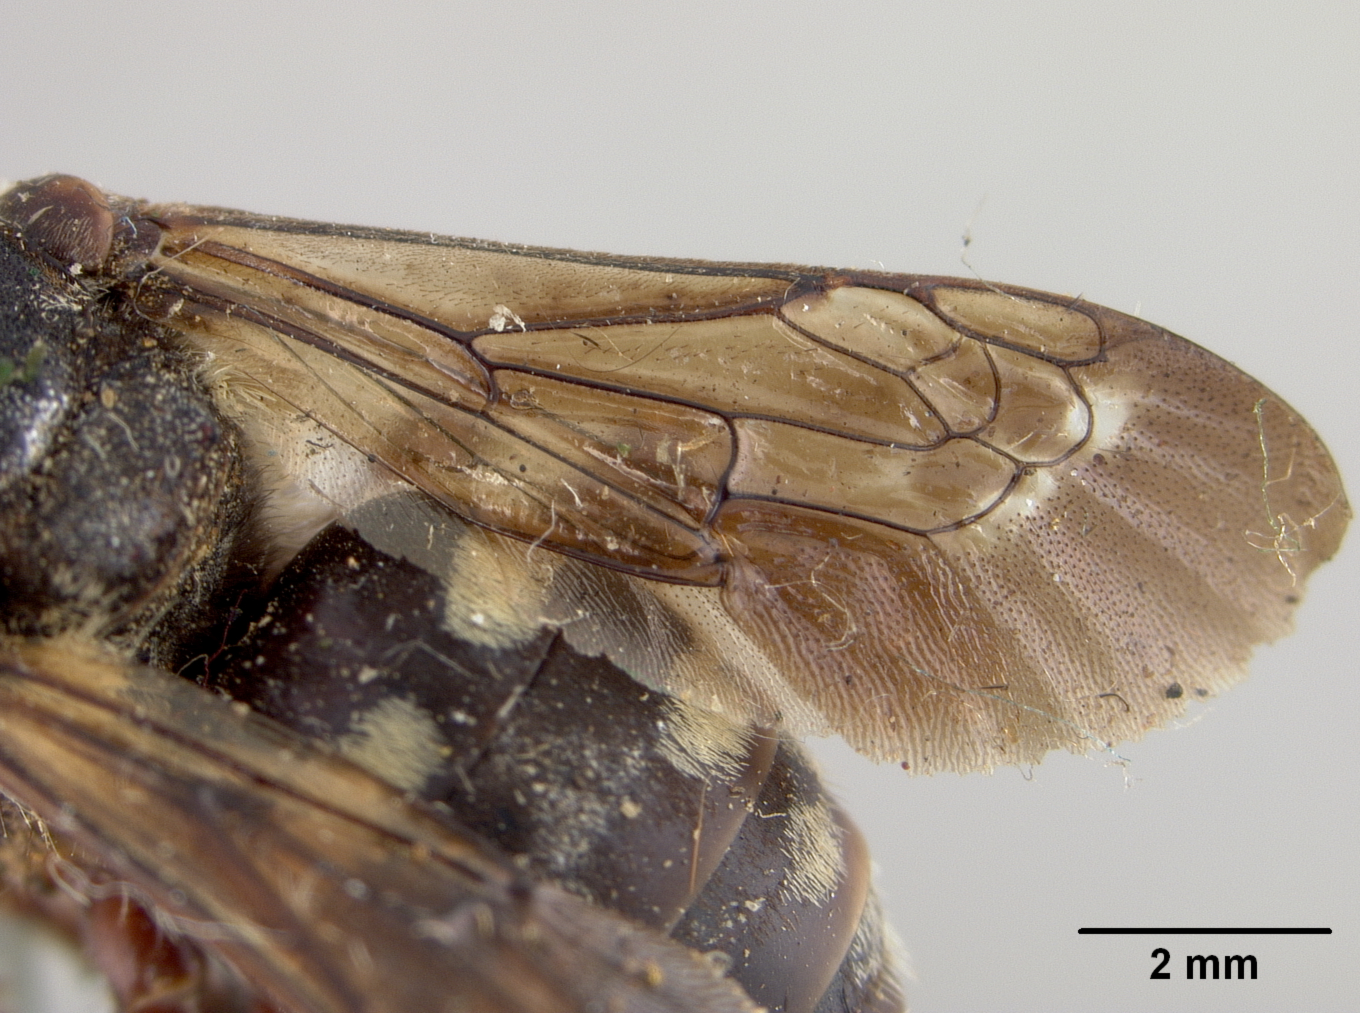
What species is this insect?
Melecta interrupta
